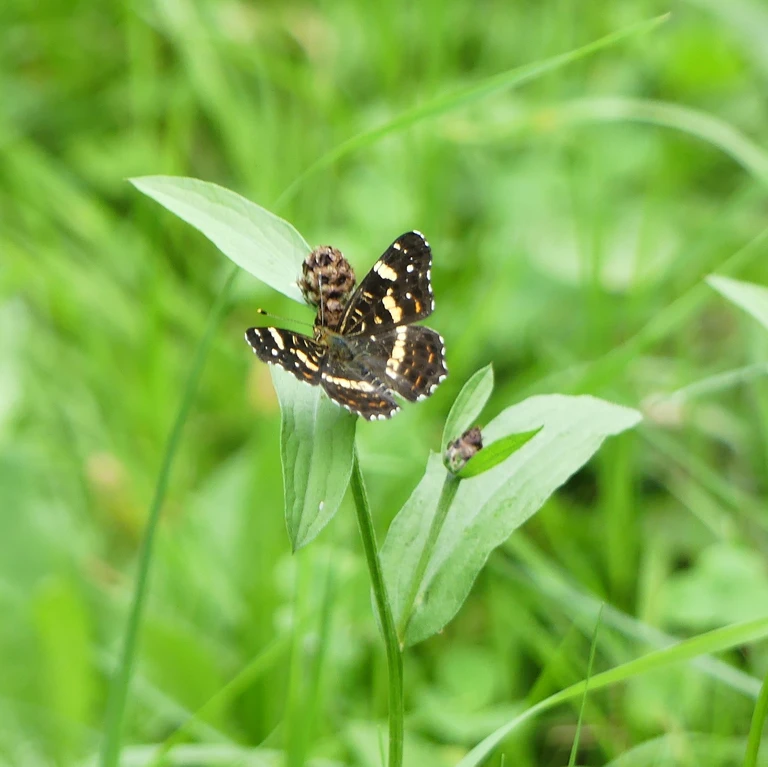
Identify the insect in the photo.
Araschnia levana
